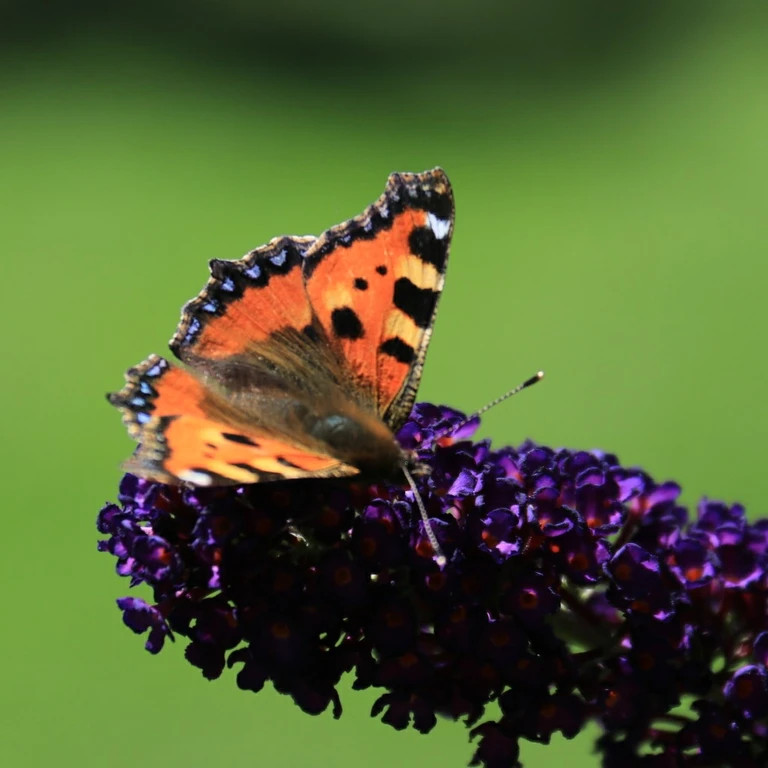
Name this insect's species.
Aglais urticae
